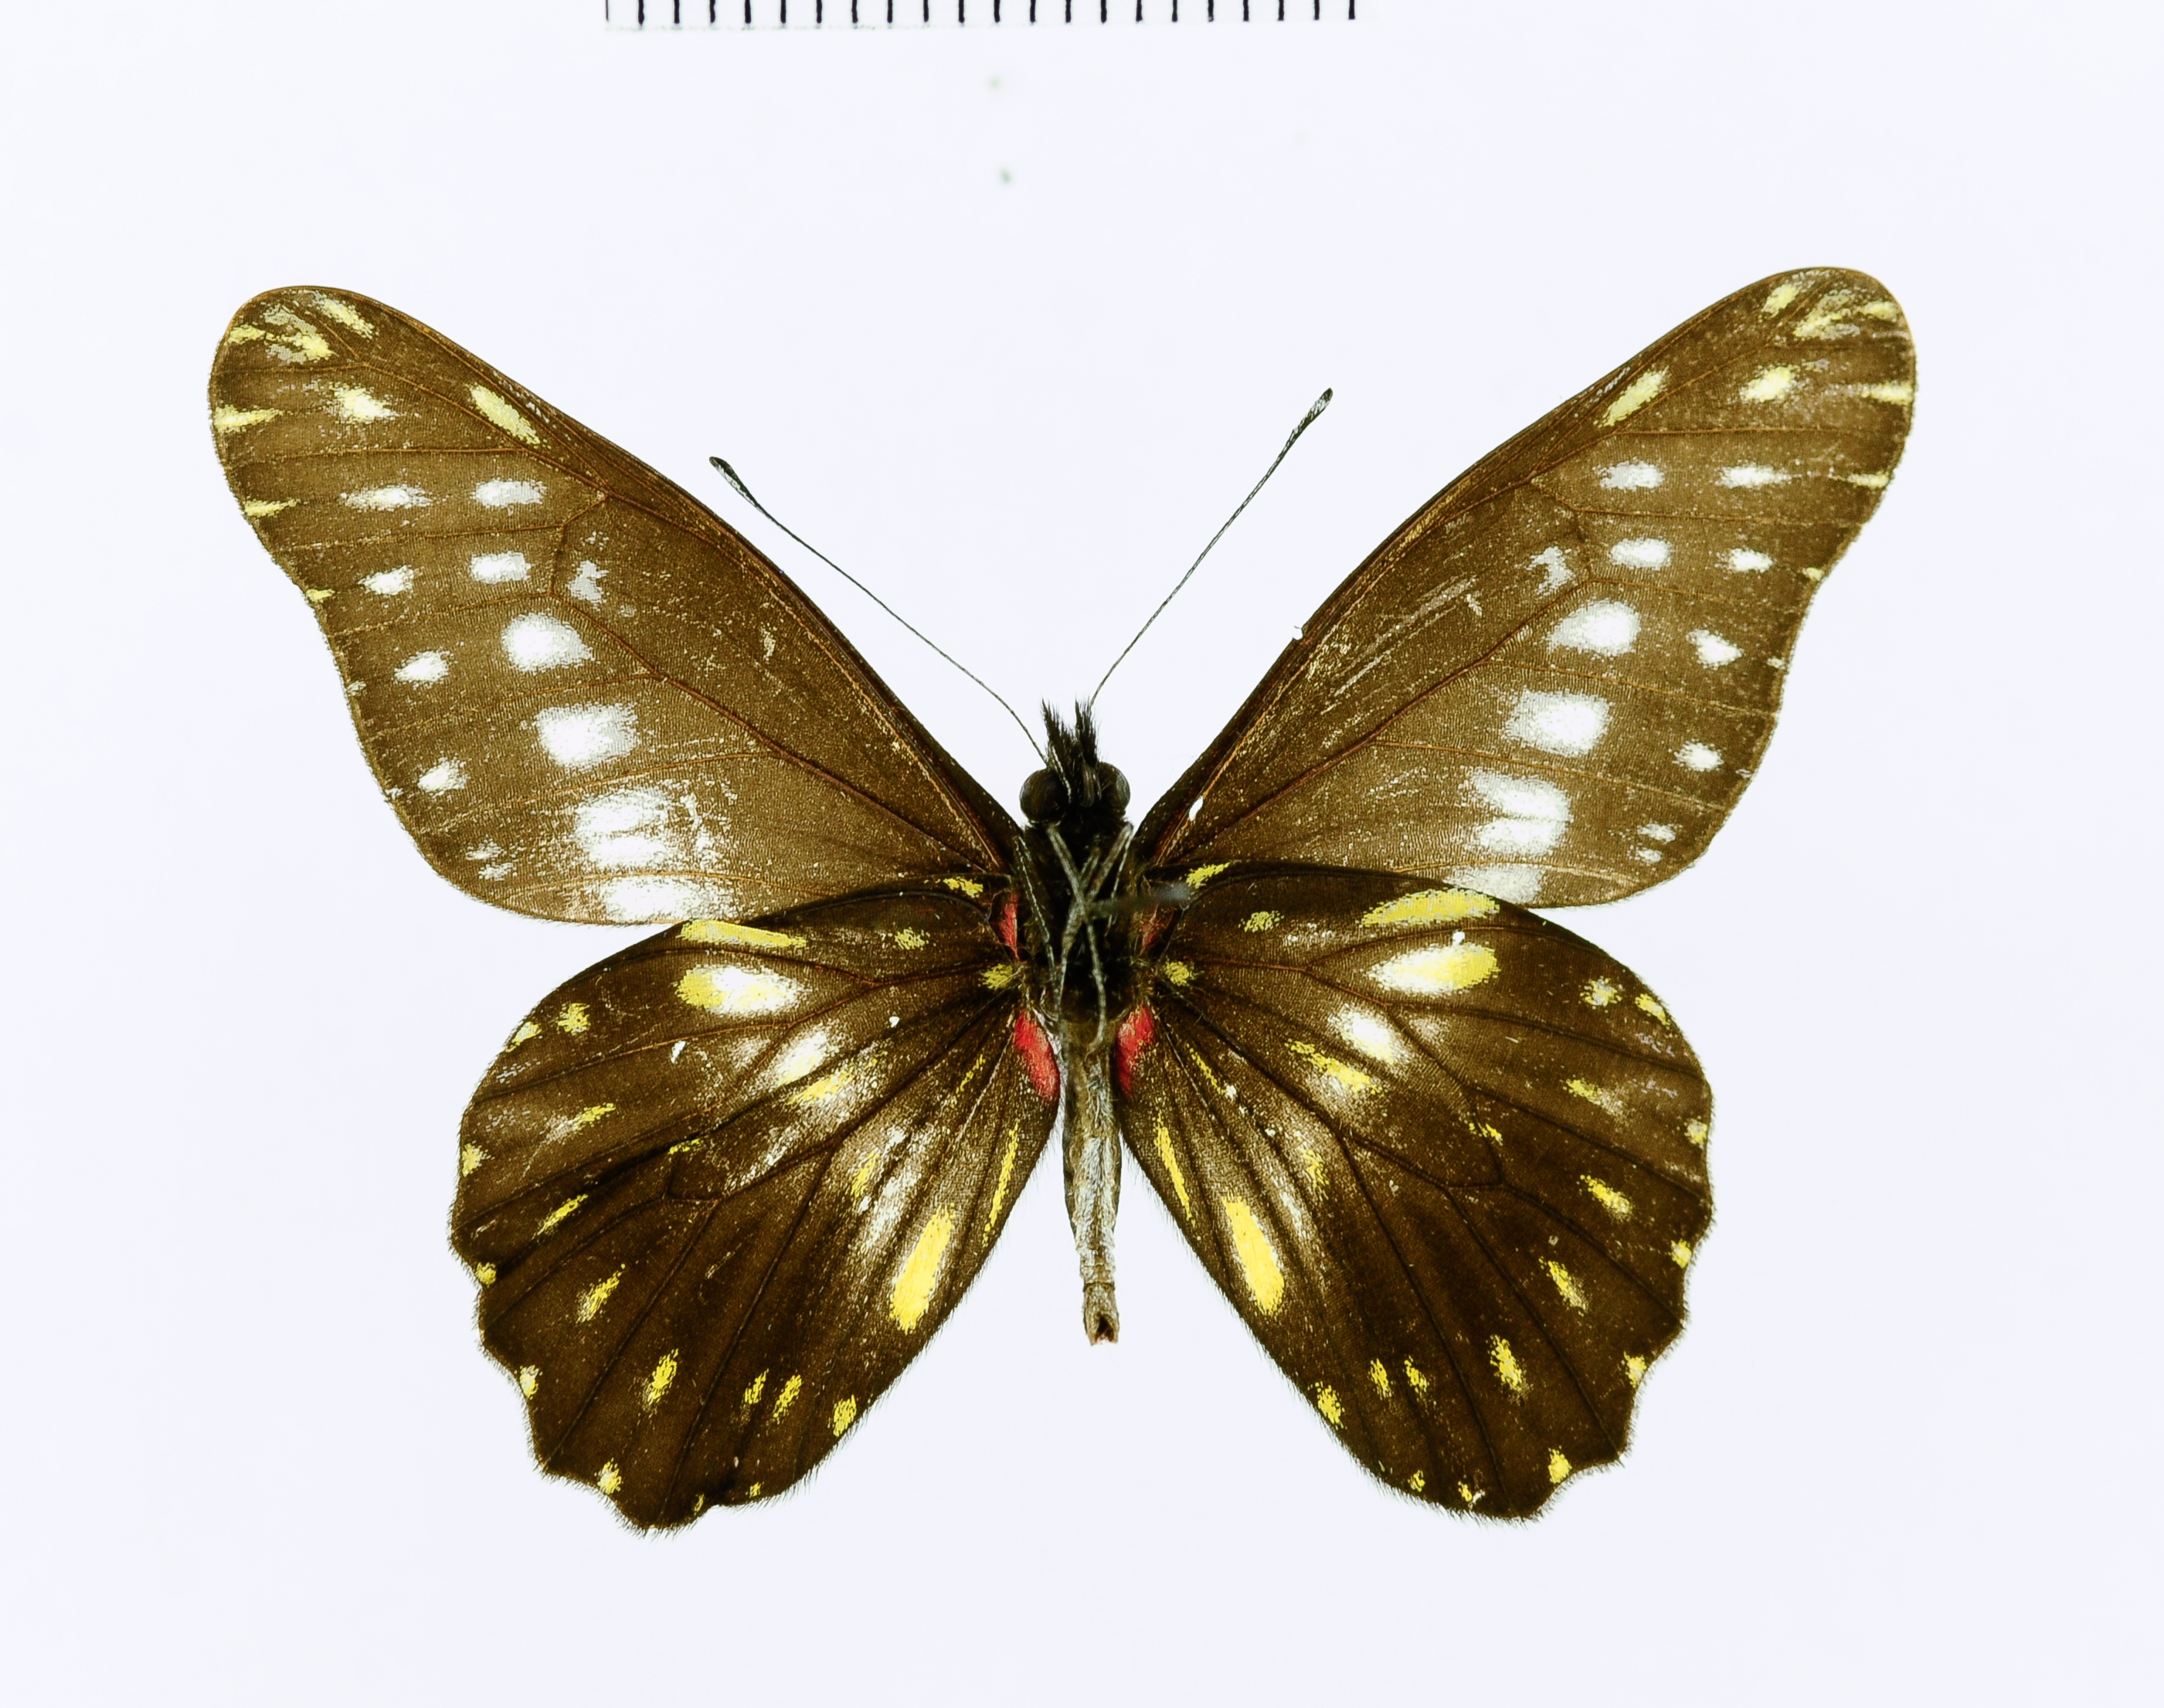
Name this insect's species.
Catasticta flisa
